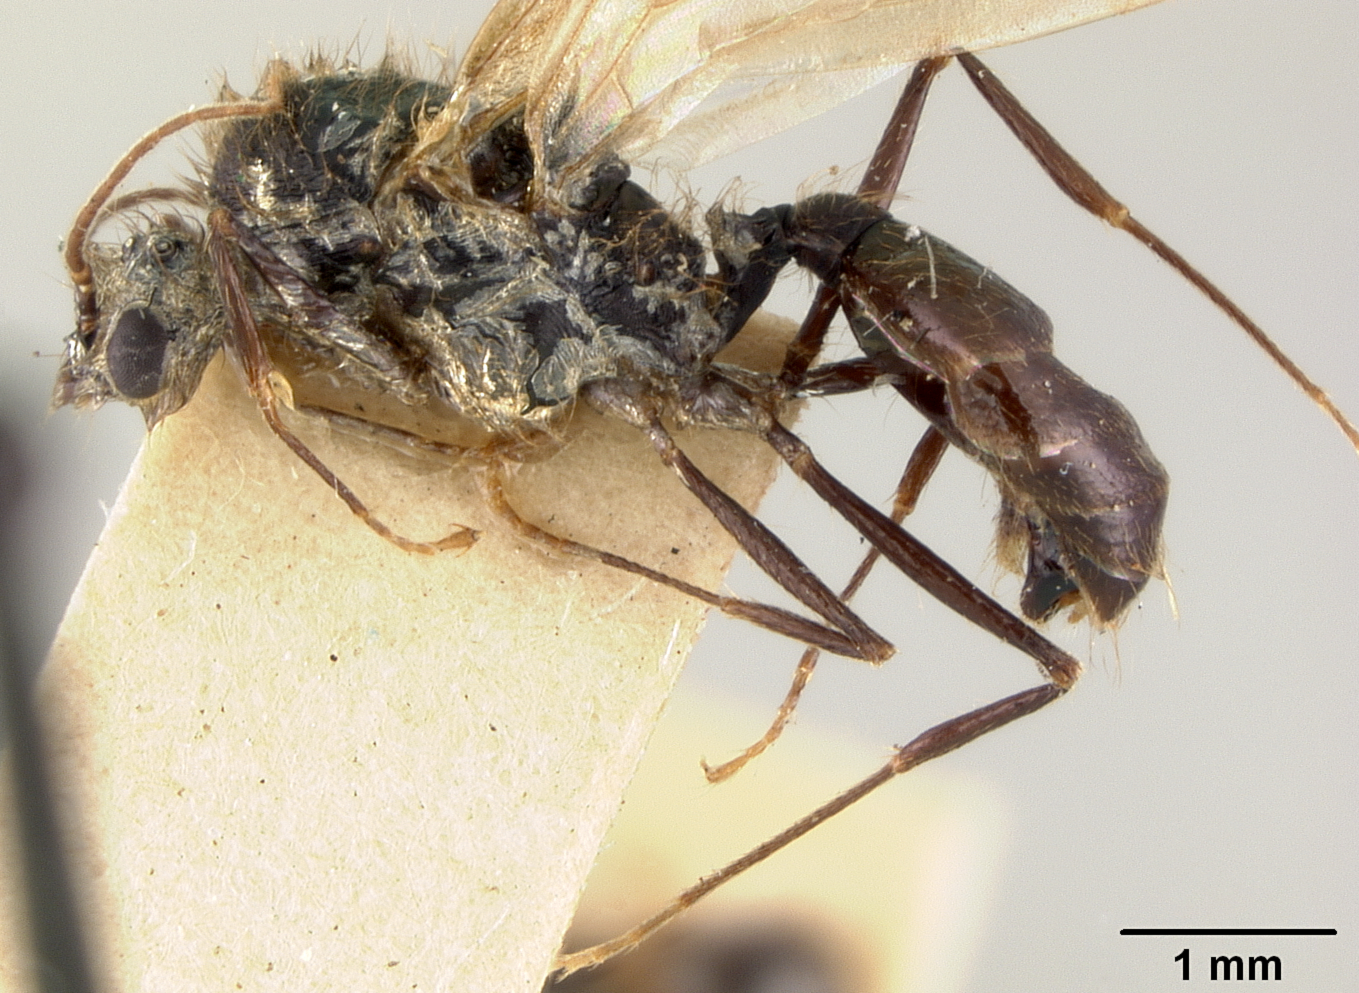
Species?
Pheidole vasliti
